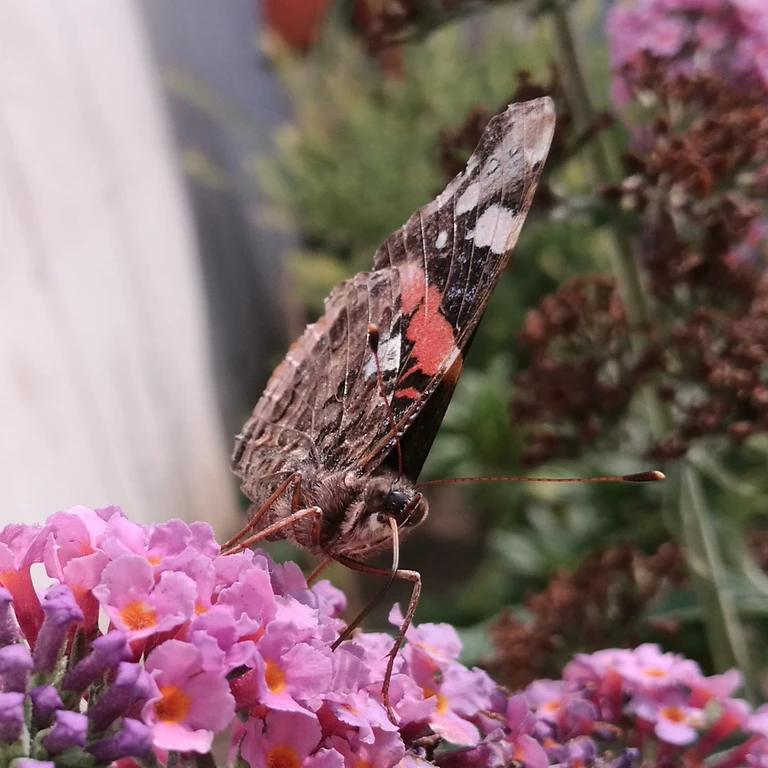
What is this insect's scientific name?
Vanessa atalanta
